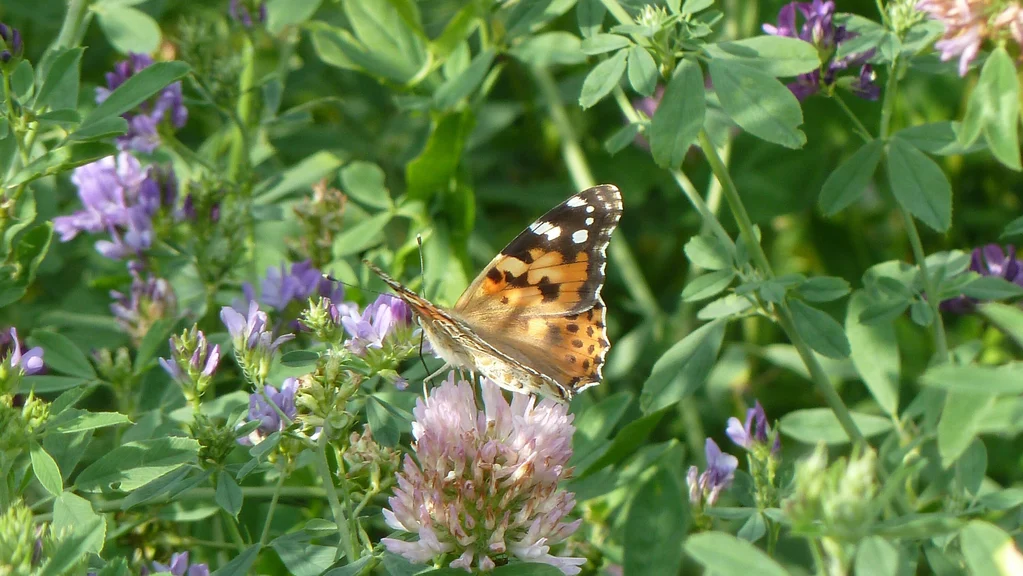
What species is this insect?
Vanessa cardui
